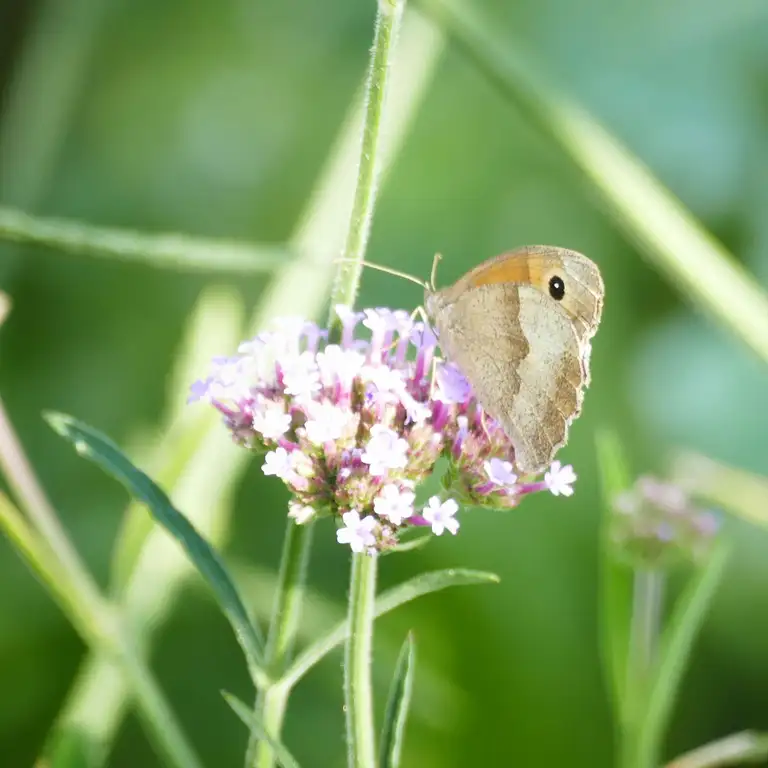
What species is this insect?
Maniola jurtina
